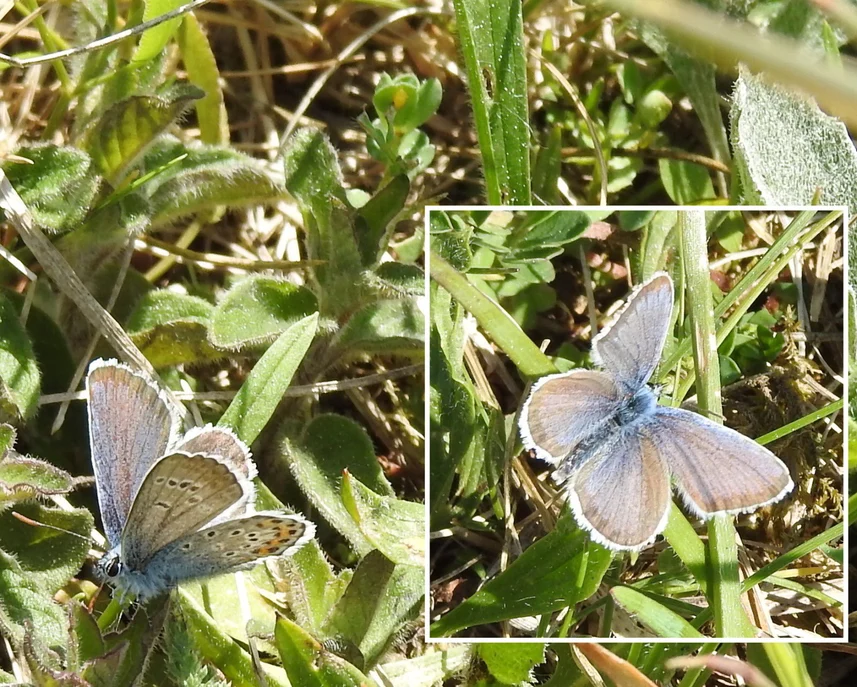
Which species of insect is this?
Plebejus argus
